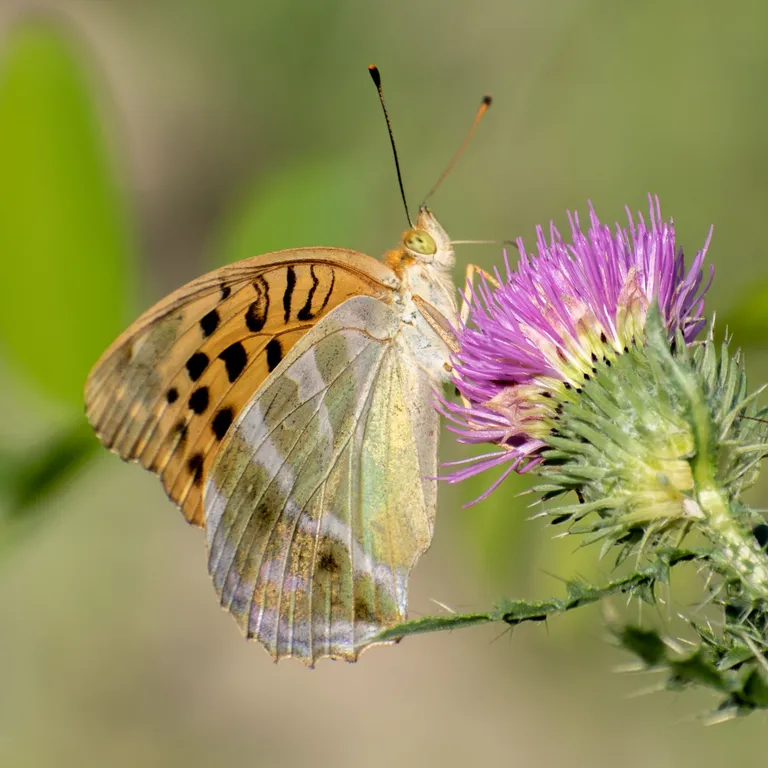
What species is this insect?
Argynnis paphia
